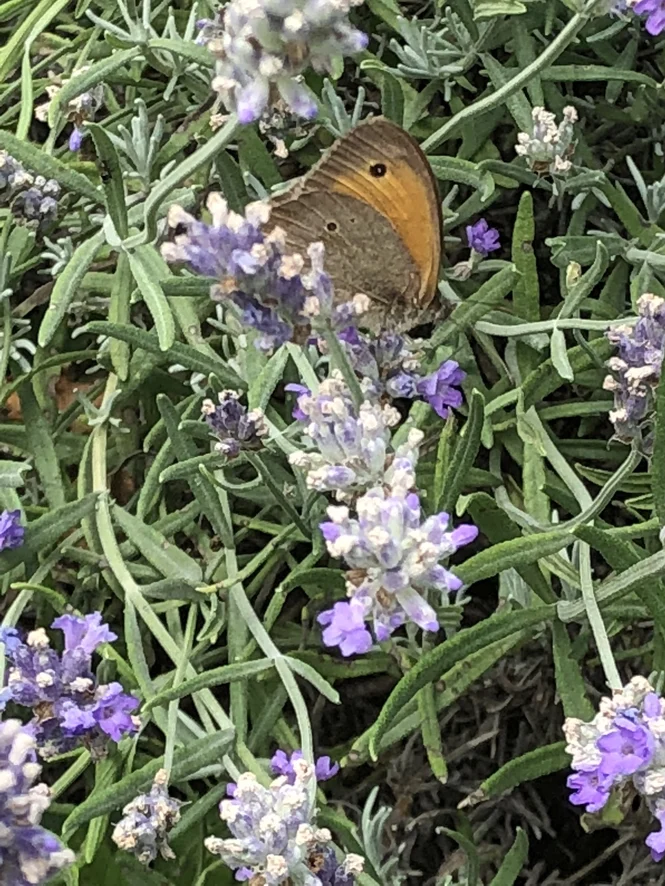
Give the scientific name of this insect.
Maniola jurtina
